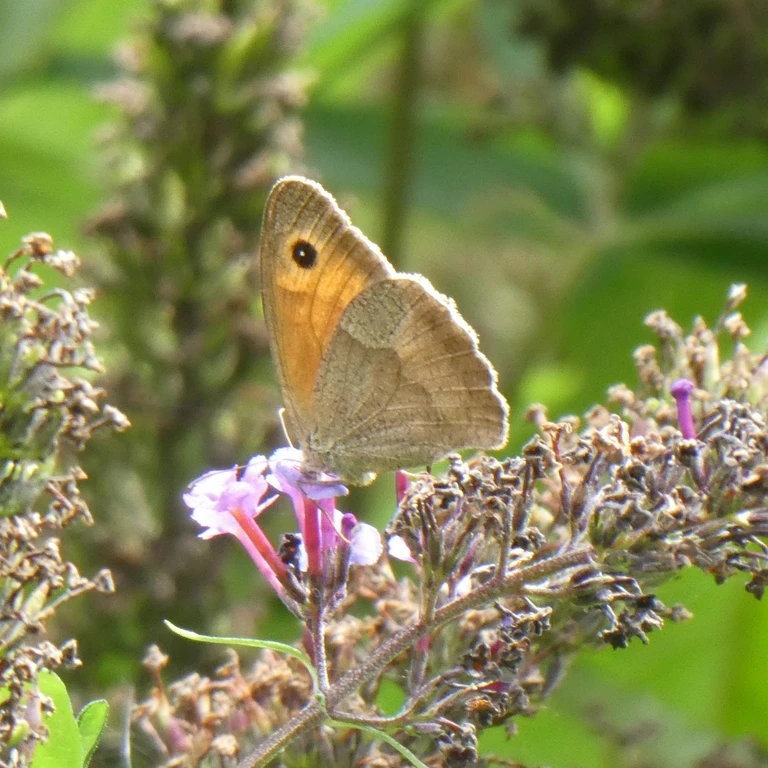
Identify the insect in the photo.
Maniola jurtina
